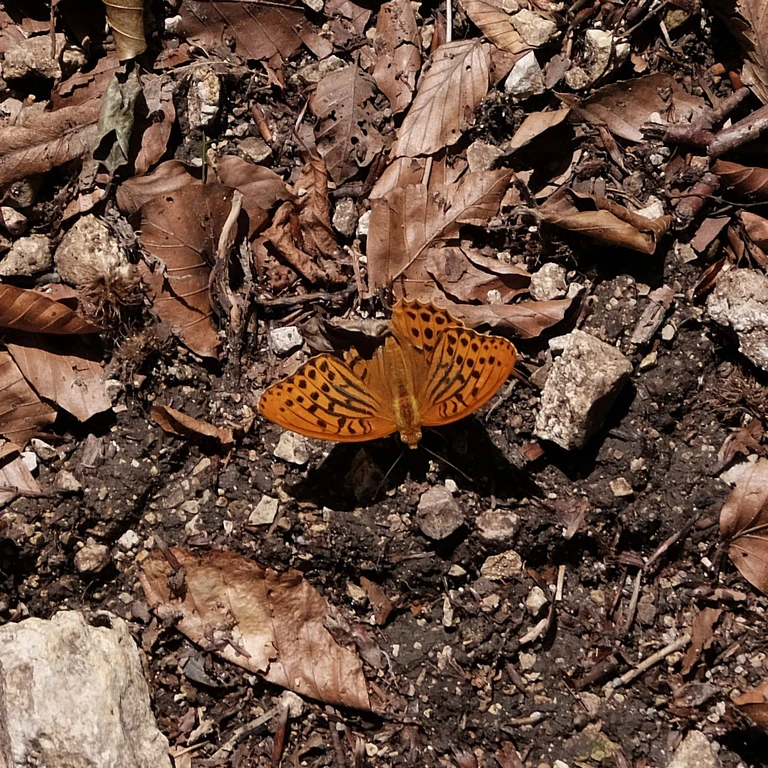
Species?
Argynnis paphia
